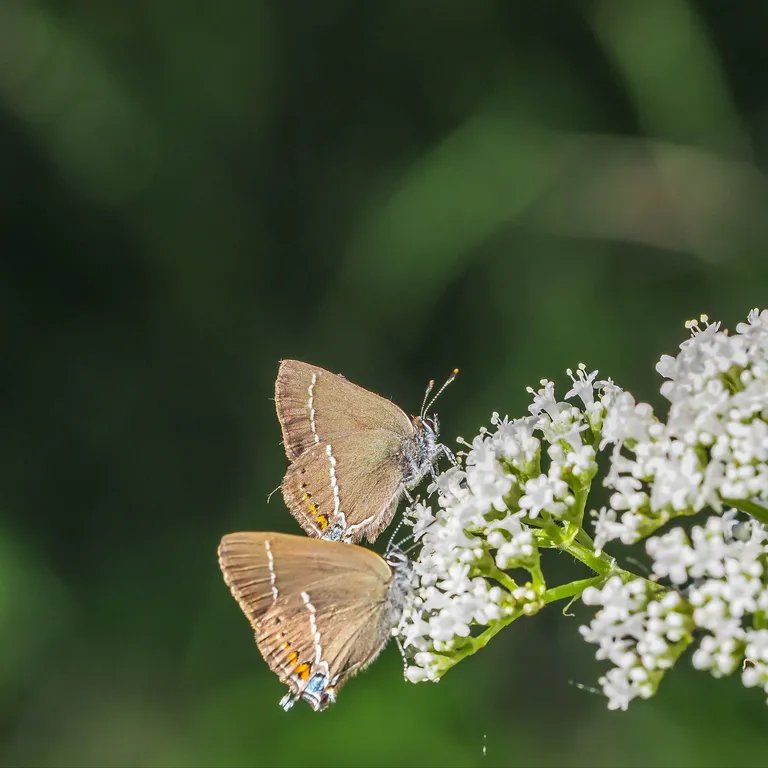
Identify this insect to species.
Satyrium spini (also Tuttiola spini)
